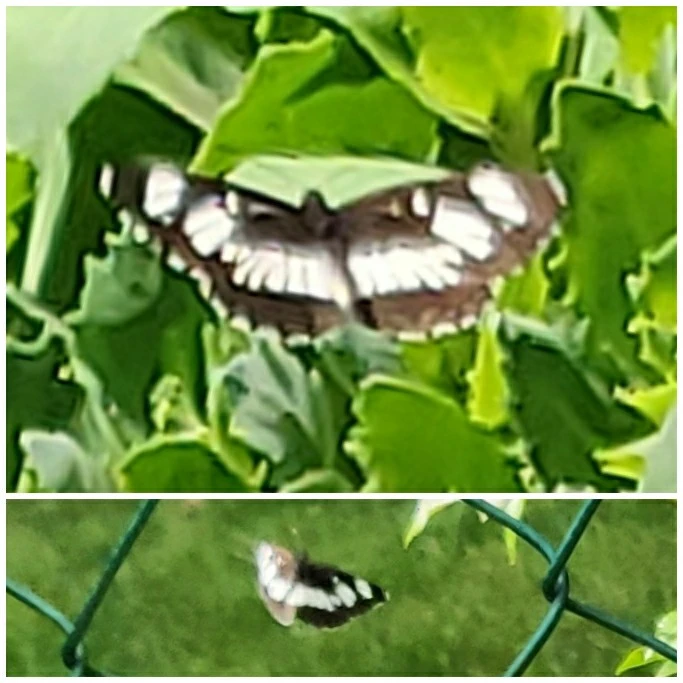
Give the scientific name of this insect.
Neptis rivularis
